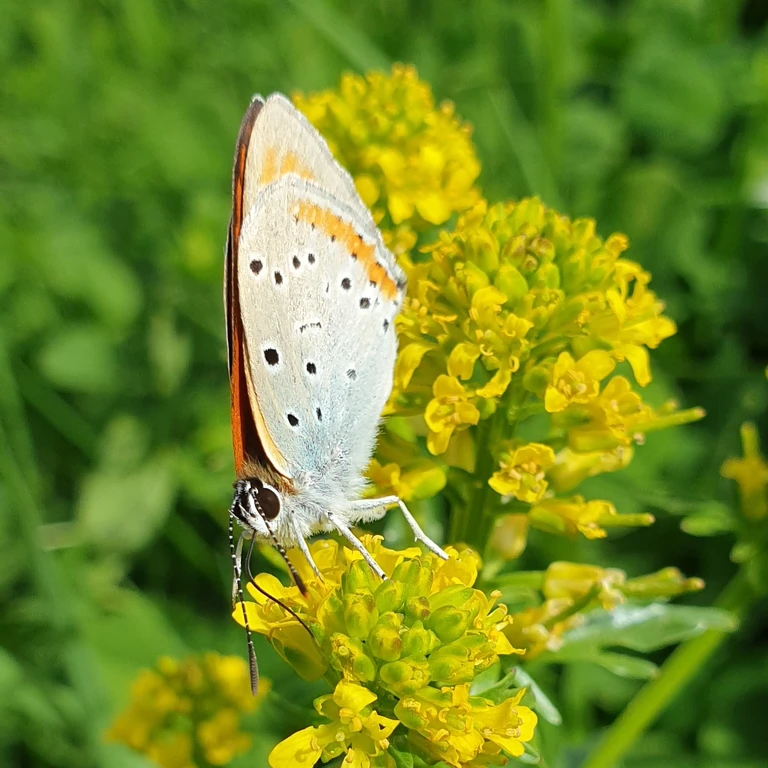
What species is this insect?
Lycaena dispar
